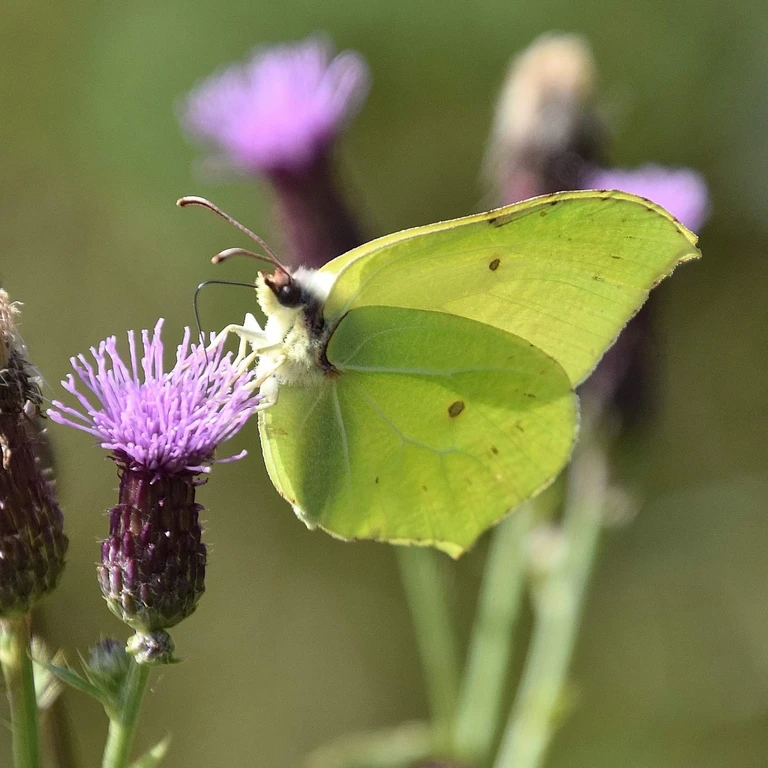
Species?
Gonepteryx rhamni
